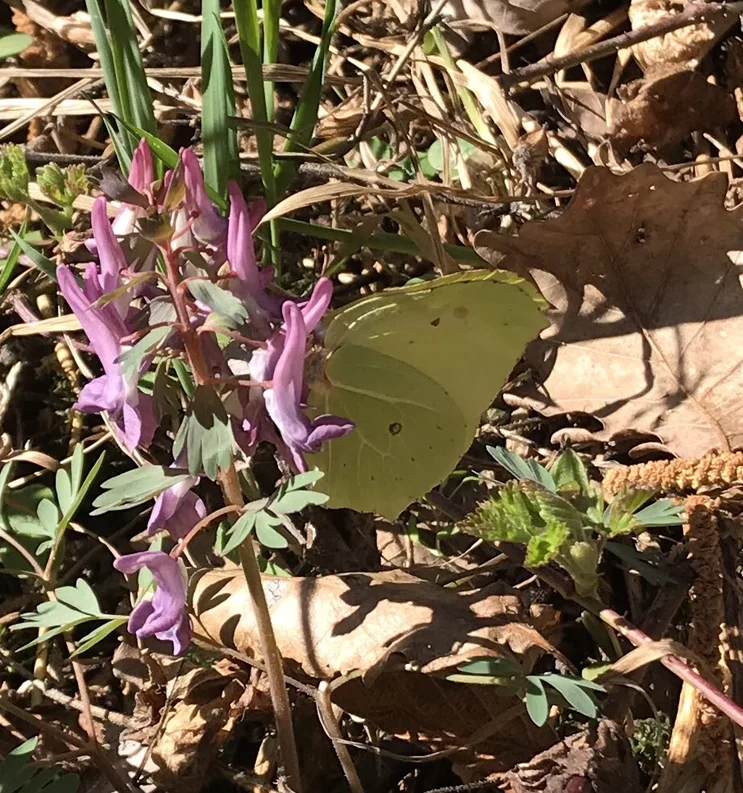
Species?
Gonepteryx rhamni
